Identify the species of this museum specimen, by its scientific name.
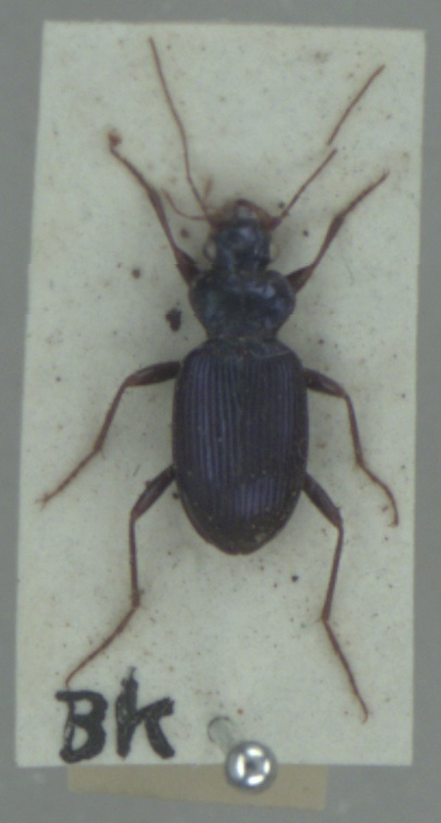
Leistus spinibarbis
